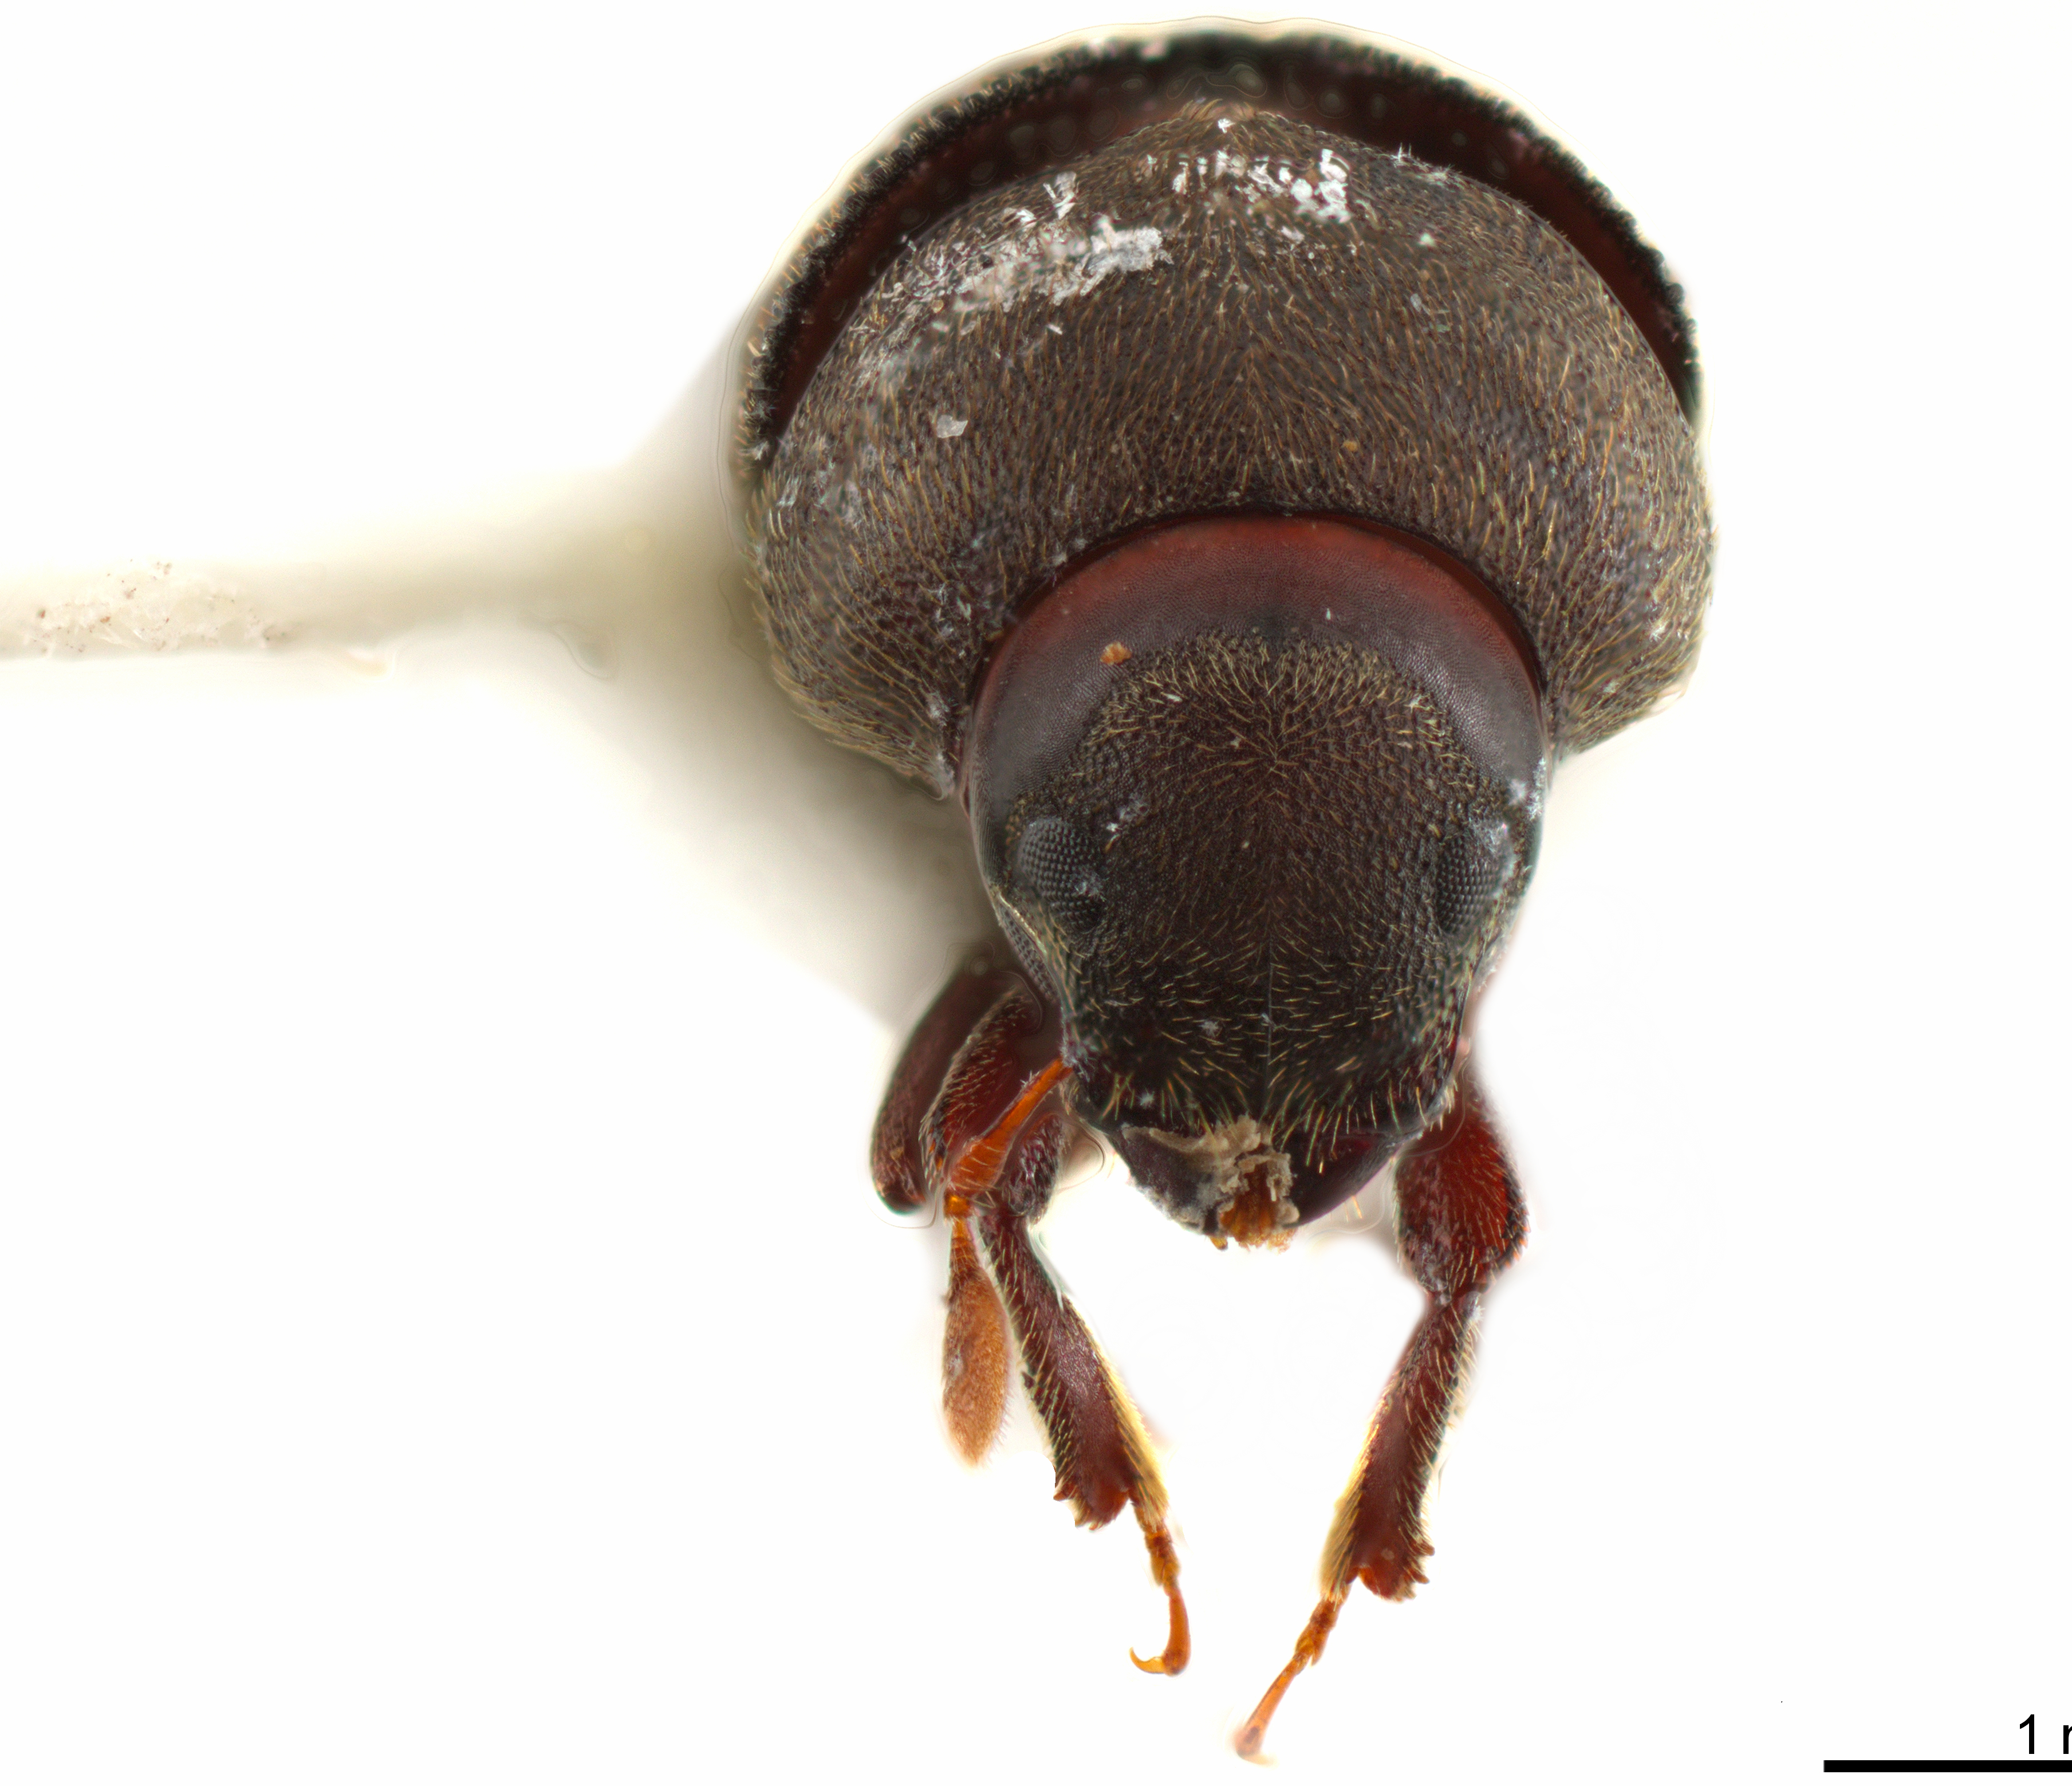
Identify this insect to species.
Phrixosoma frustrata
